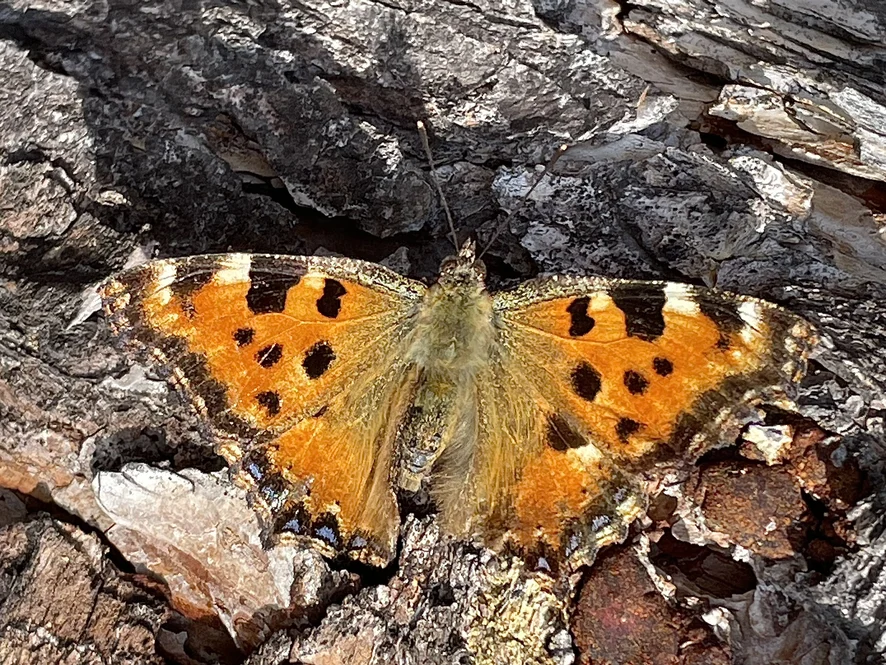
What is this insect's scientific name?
Nymphalis polychloros
